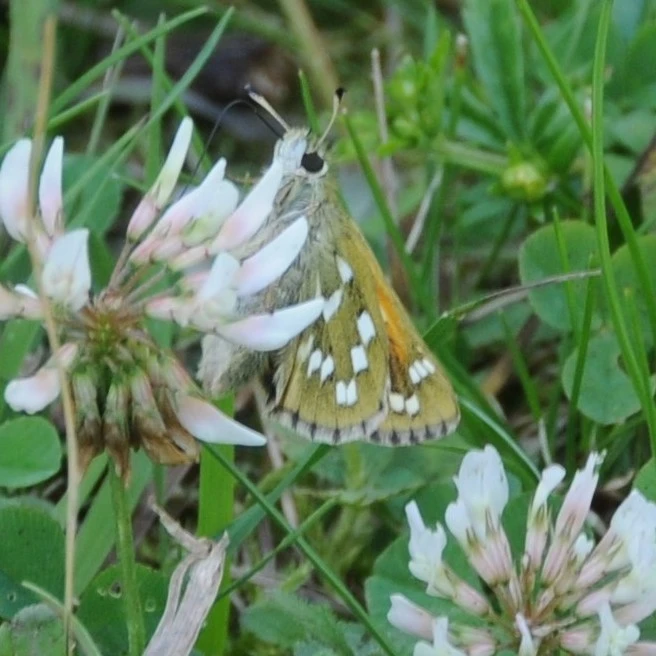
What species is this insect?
Hesperia comma
